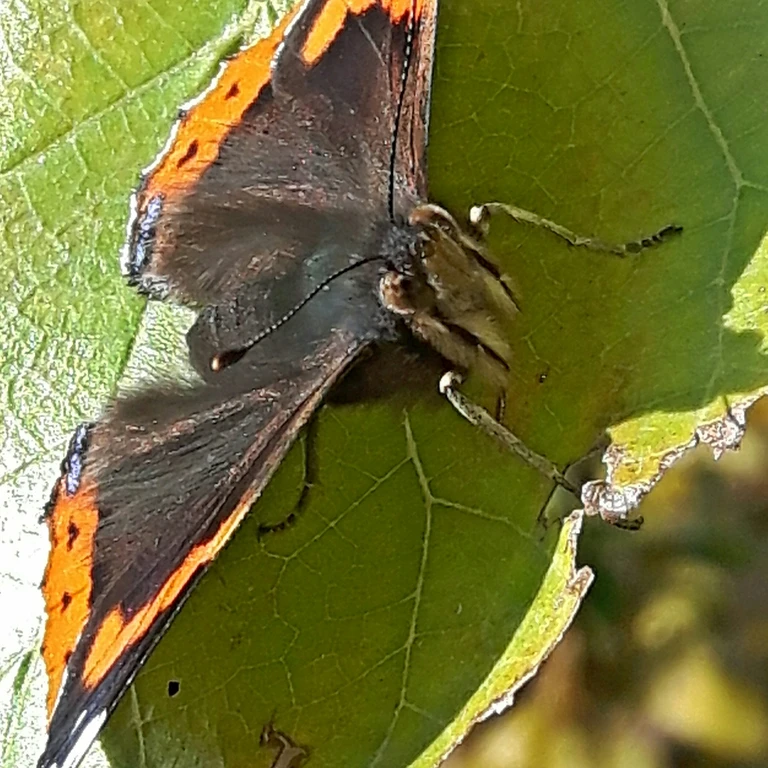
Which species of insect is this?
Vanessa atalanta
